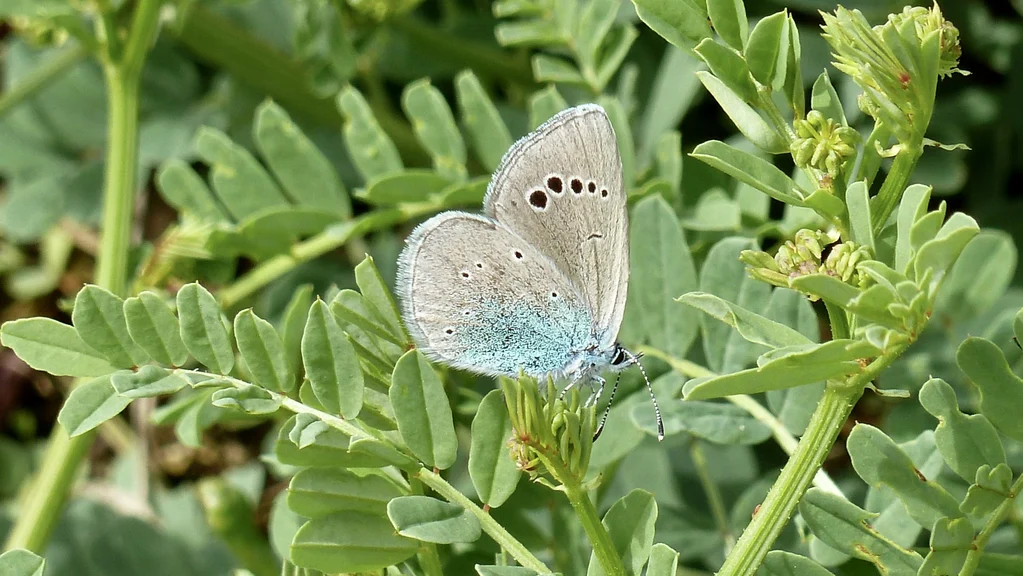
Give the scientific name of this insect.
Glaucopsyche alexis
